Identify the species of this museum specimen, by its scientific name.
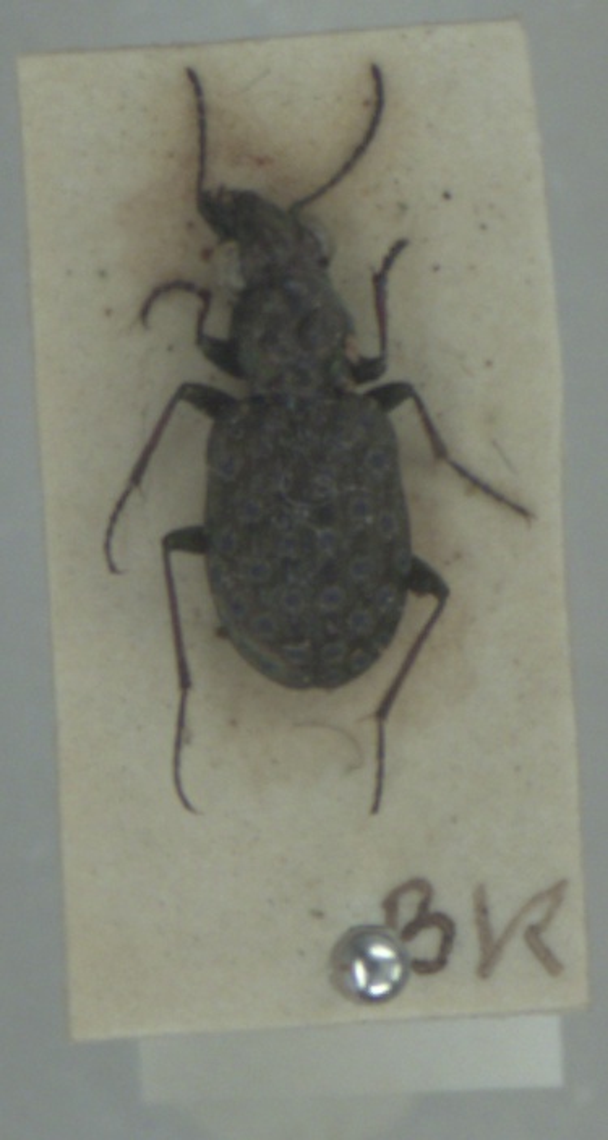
Elaphrus cupreus
